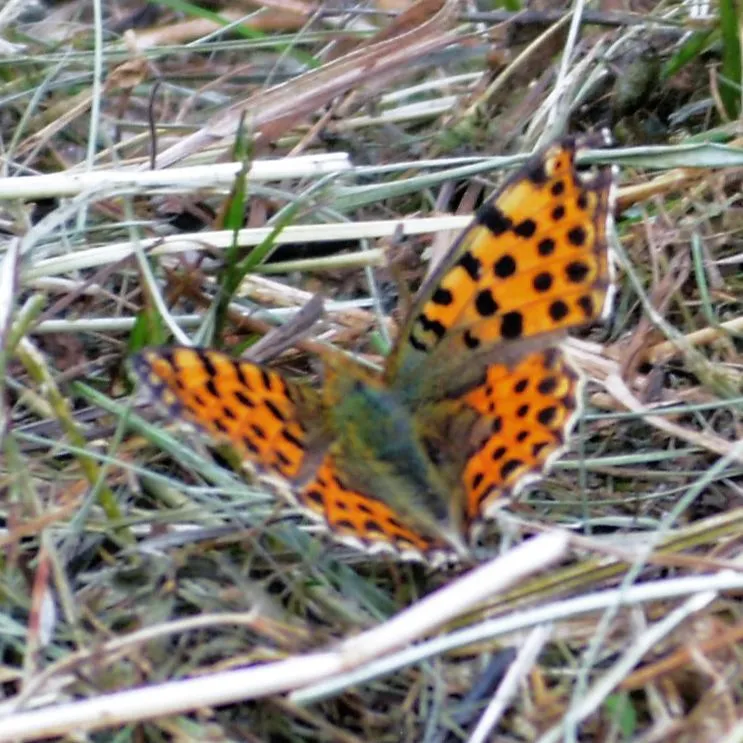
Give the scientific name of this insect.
Issoria lathonia
